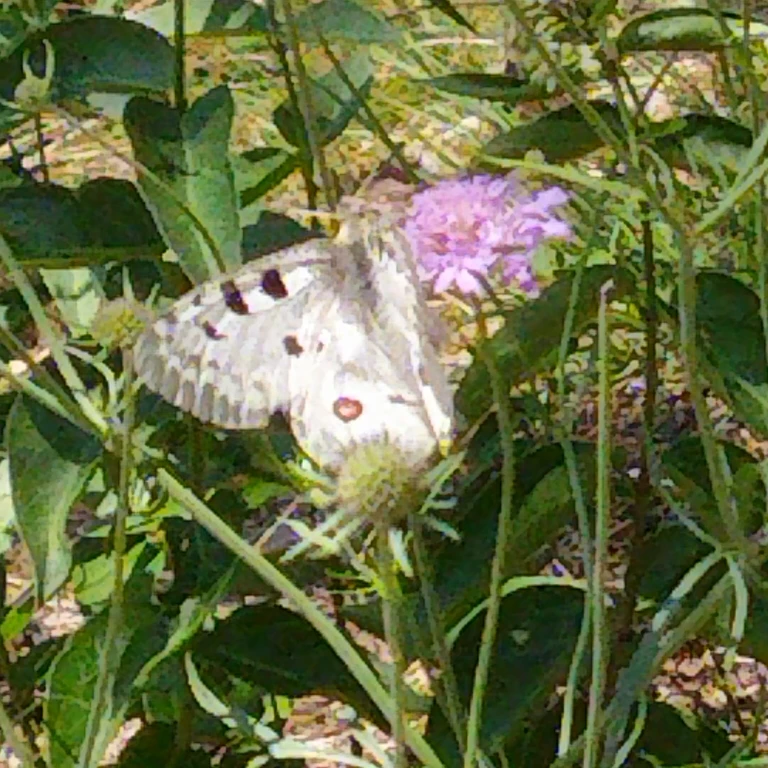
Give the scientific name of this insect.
Parnassius apollo
